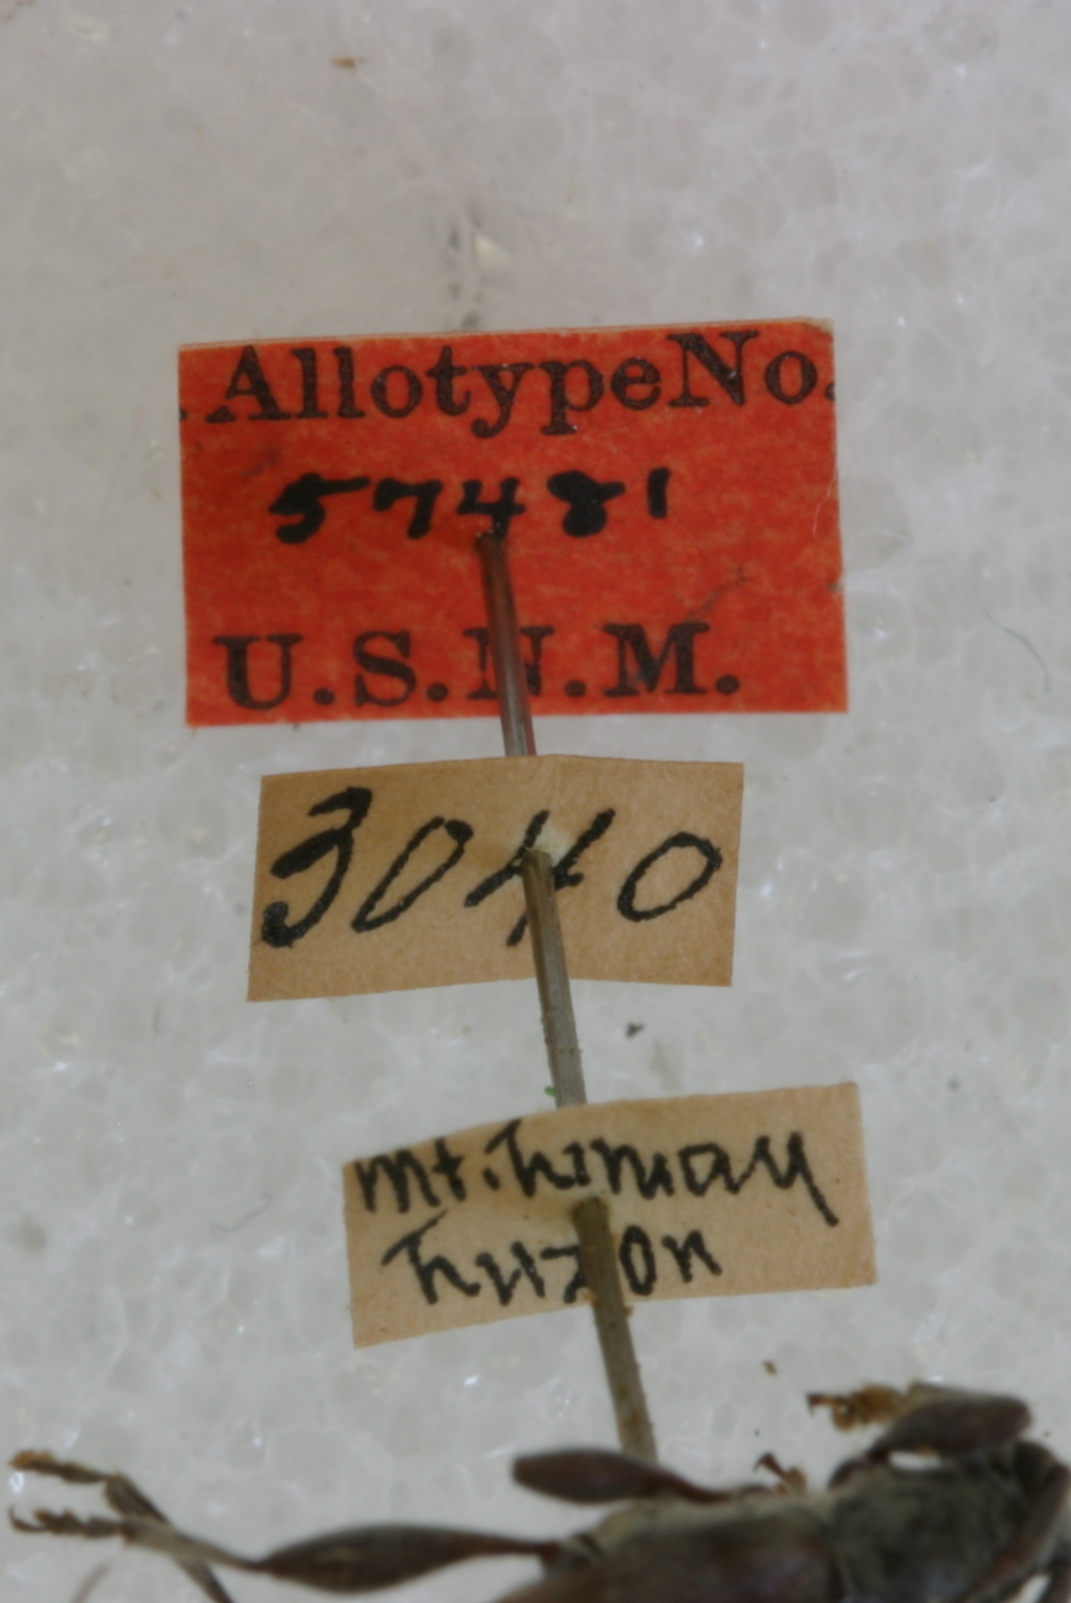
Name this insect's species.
Myromeus luzonicus
